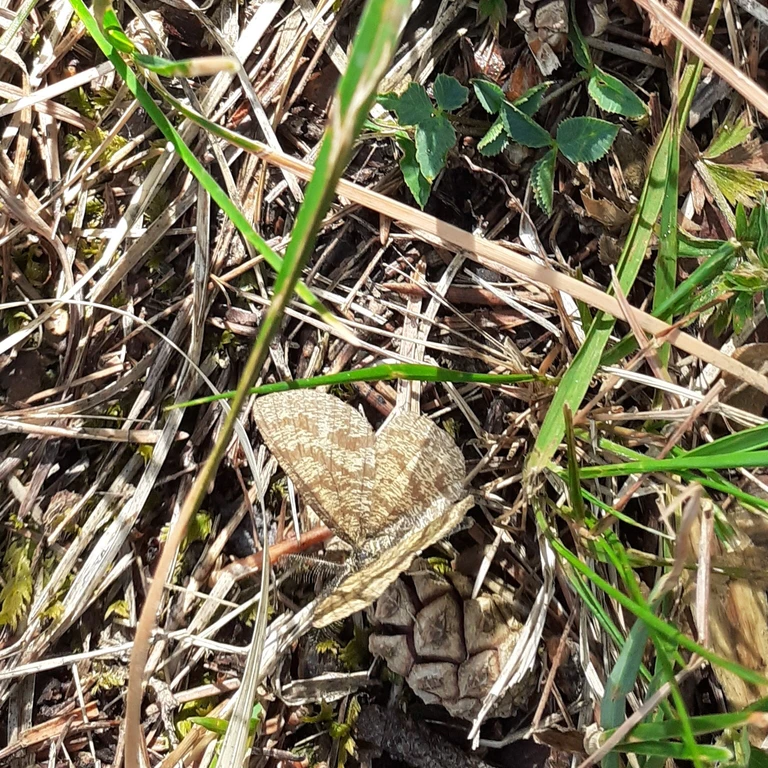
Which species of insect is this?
Ematurga atomaria
